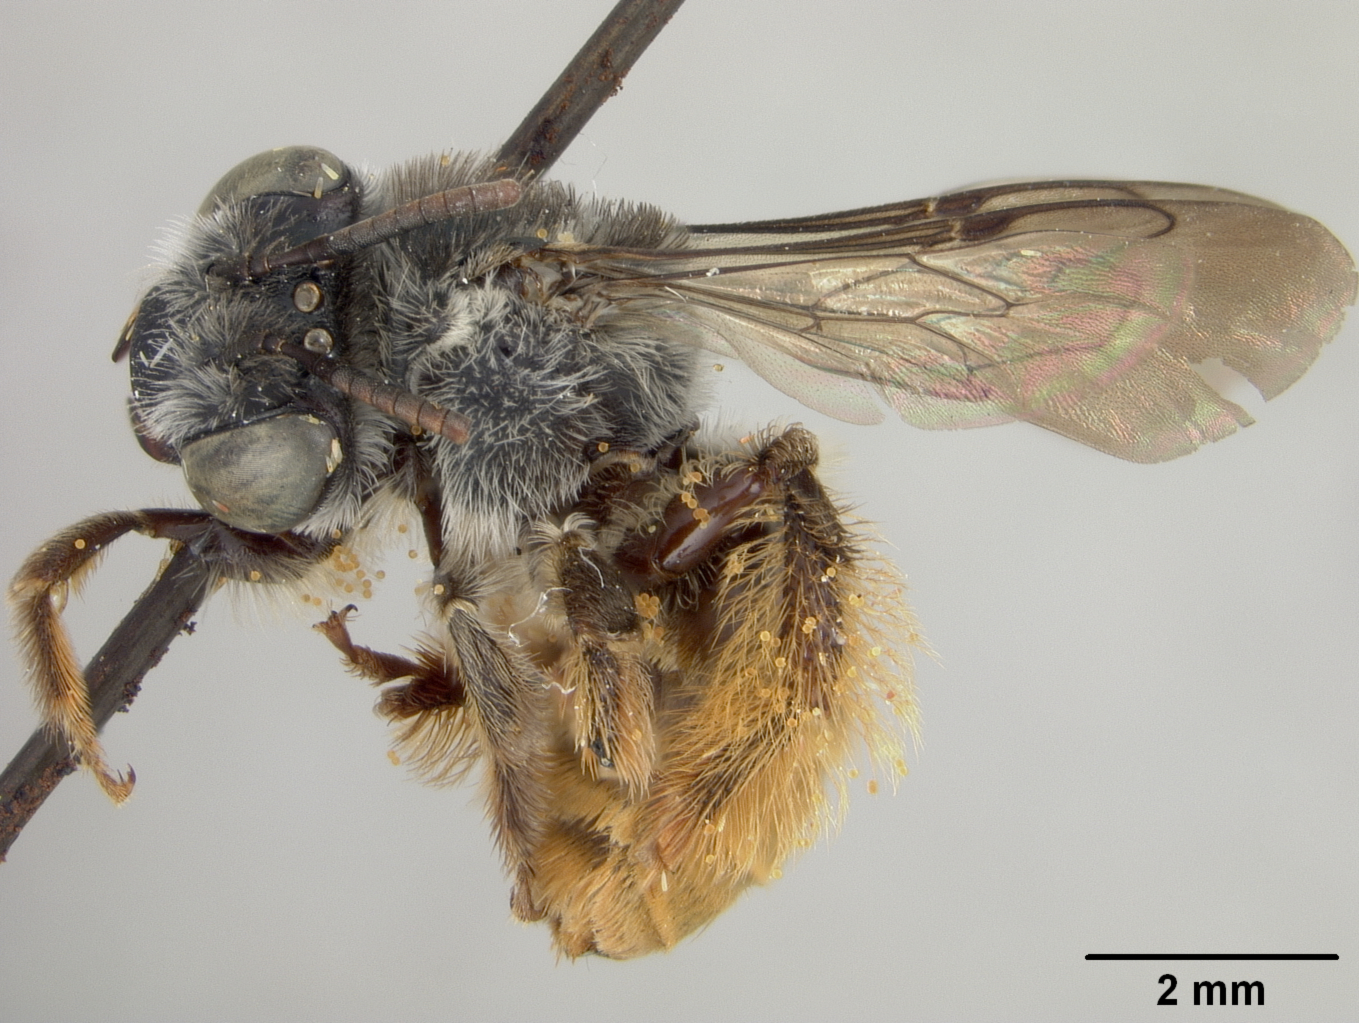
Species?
Exomalopsis rufitecta
